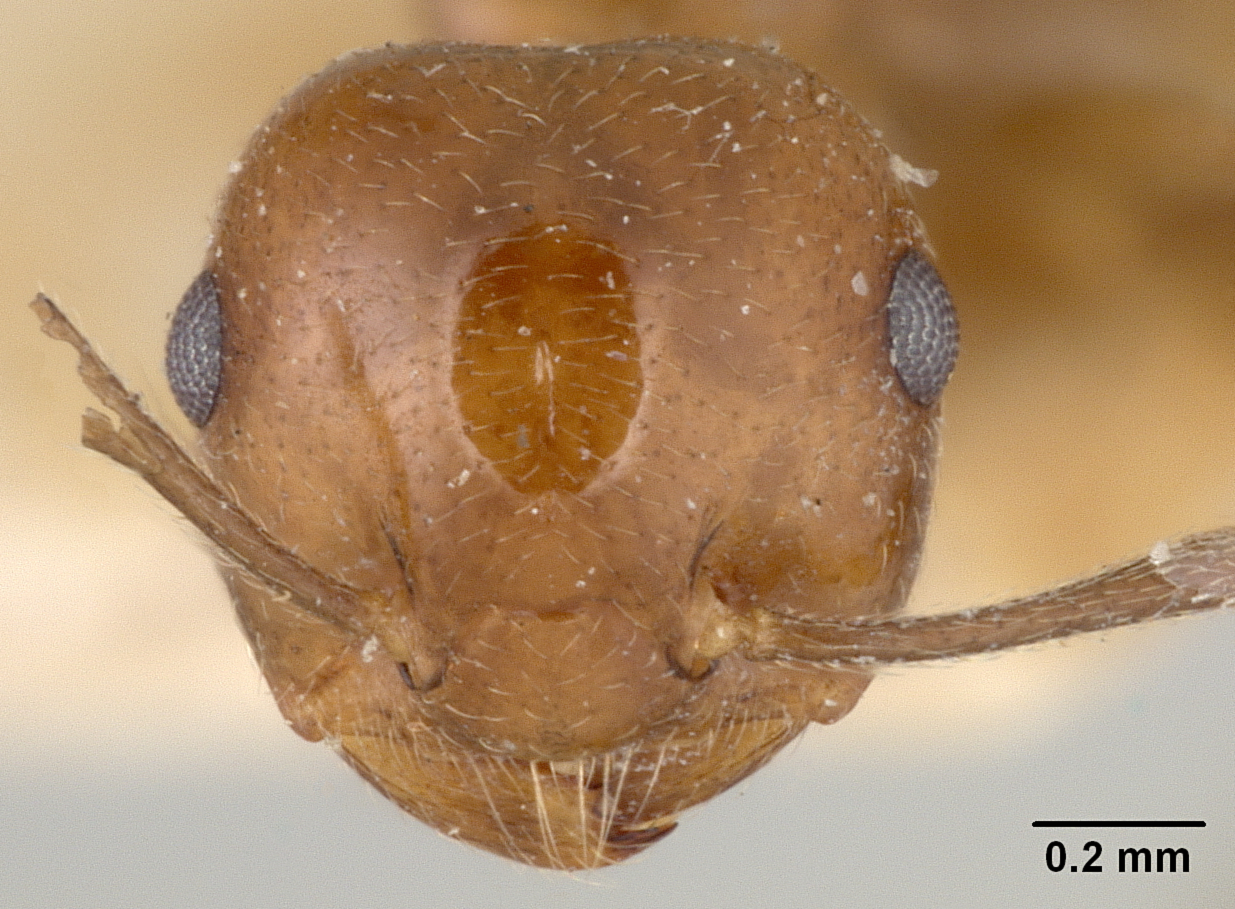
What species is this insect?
Crematogaster daisyi
